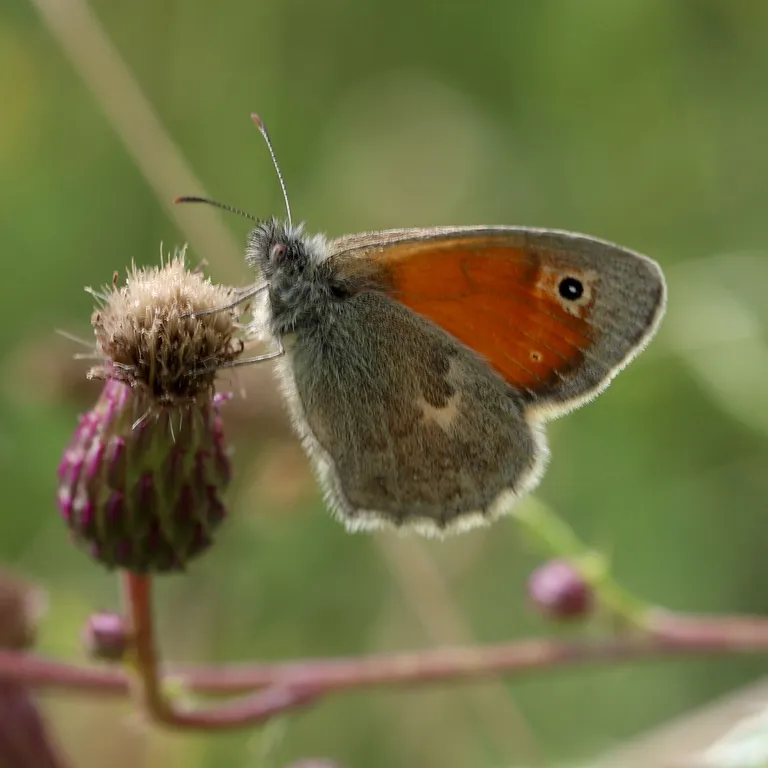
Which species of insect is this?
Coenonympha pamphilus
